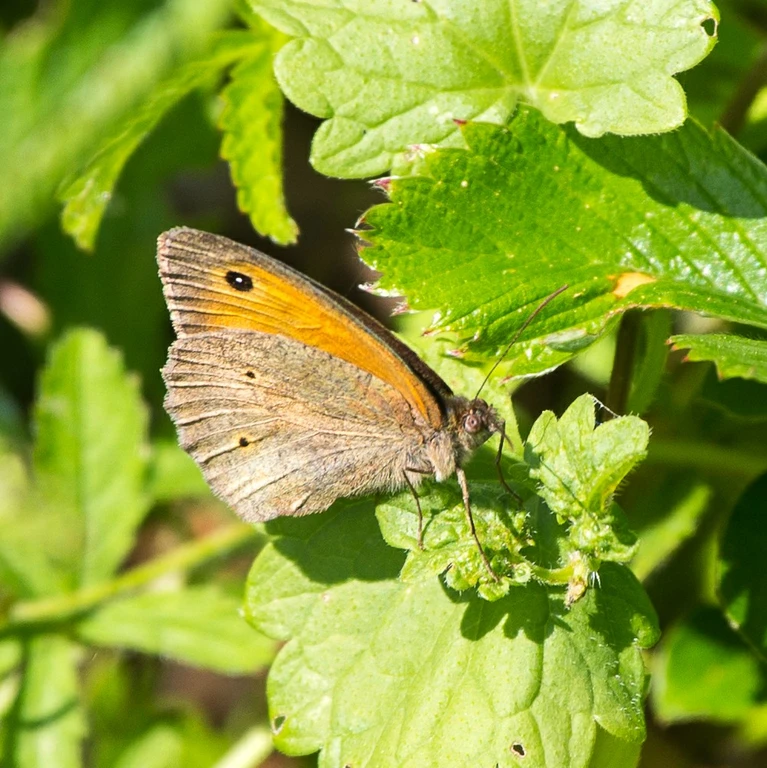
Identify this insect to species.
Maniola jurtina
